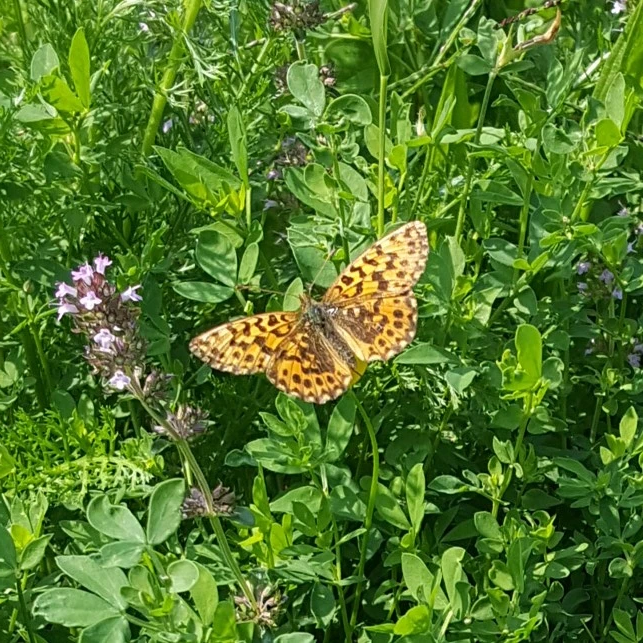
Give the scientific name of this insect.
Boloria dia
